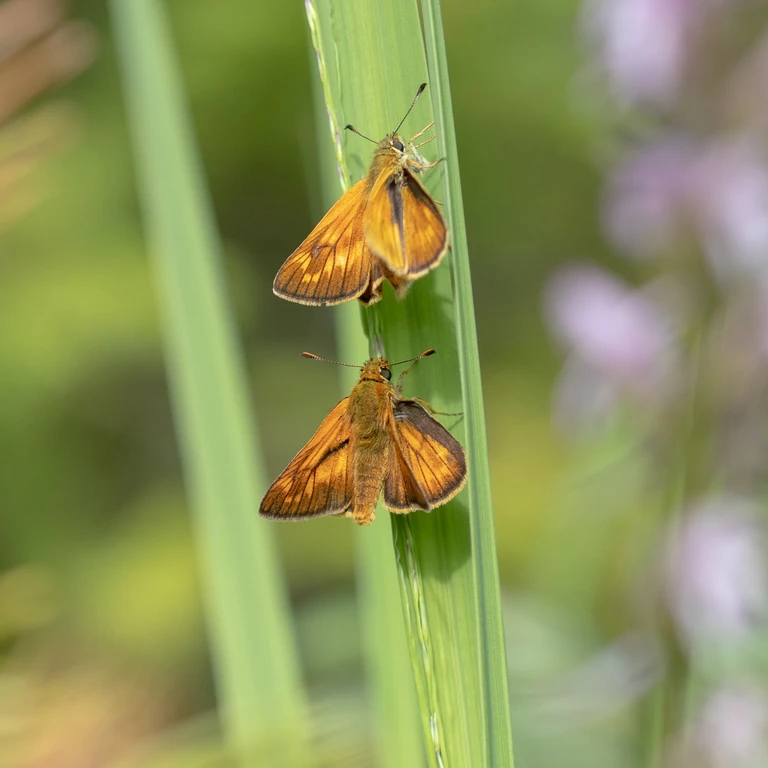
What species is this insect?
Ochlodes sylvanus (also Ochlodes venata)
